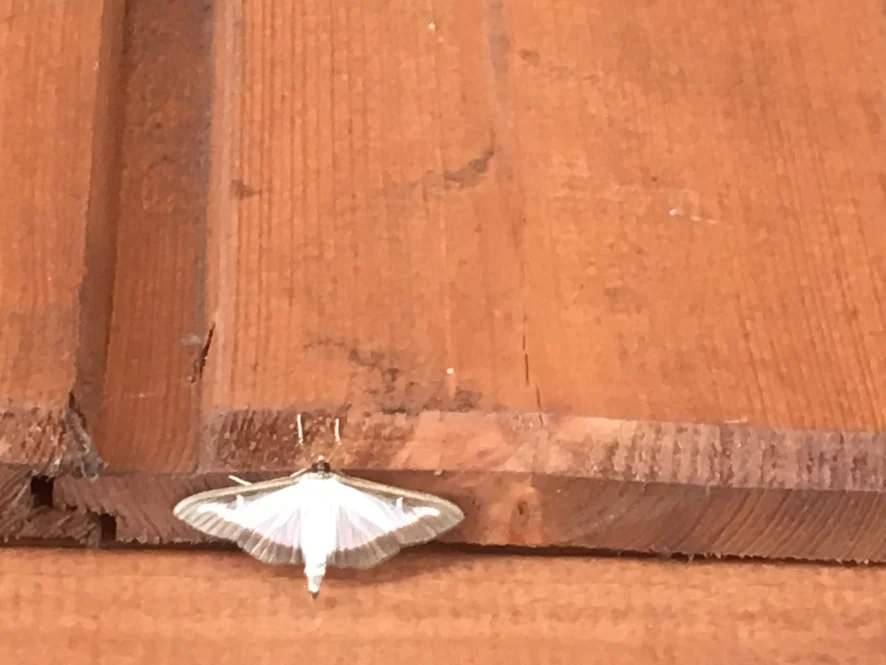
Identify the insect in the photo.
Cydalima perspectalis
